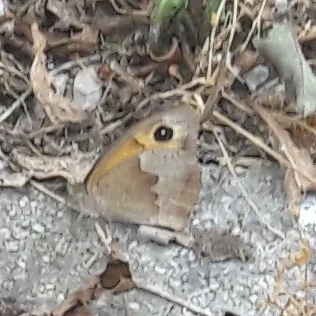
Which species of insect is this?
Maniola jurtina
